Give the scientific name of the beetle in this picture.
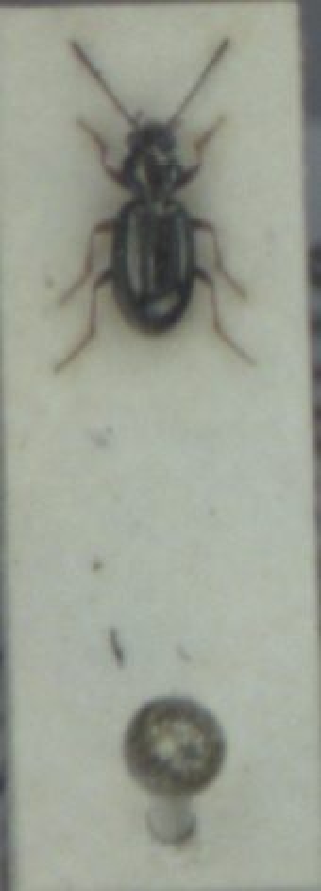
Bembidion lampros
